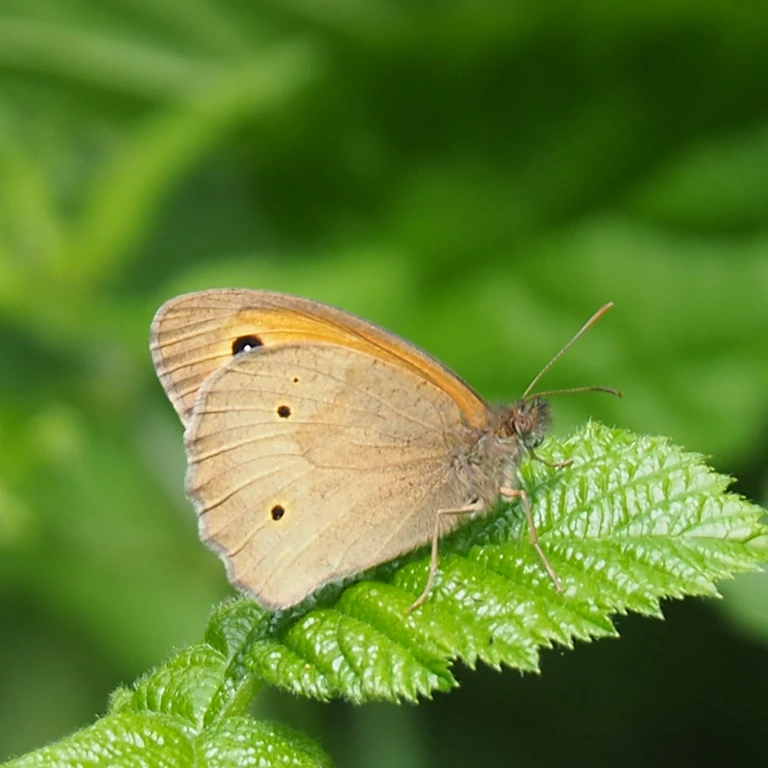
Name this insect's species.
Maniola jurtina
